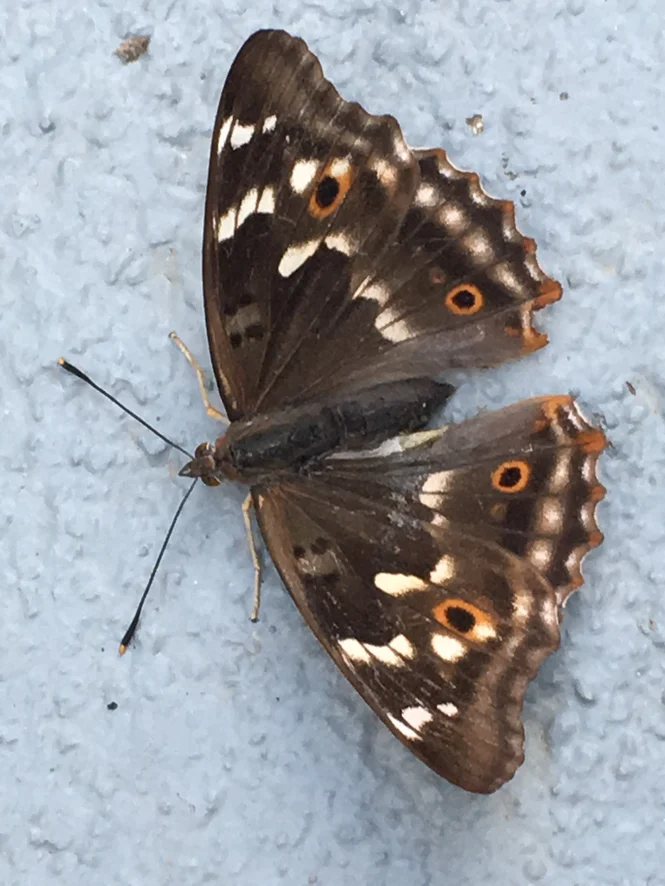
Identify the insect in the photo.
Apatura ilia
